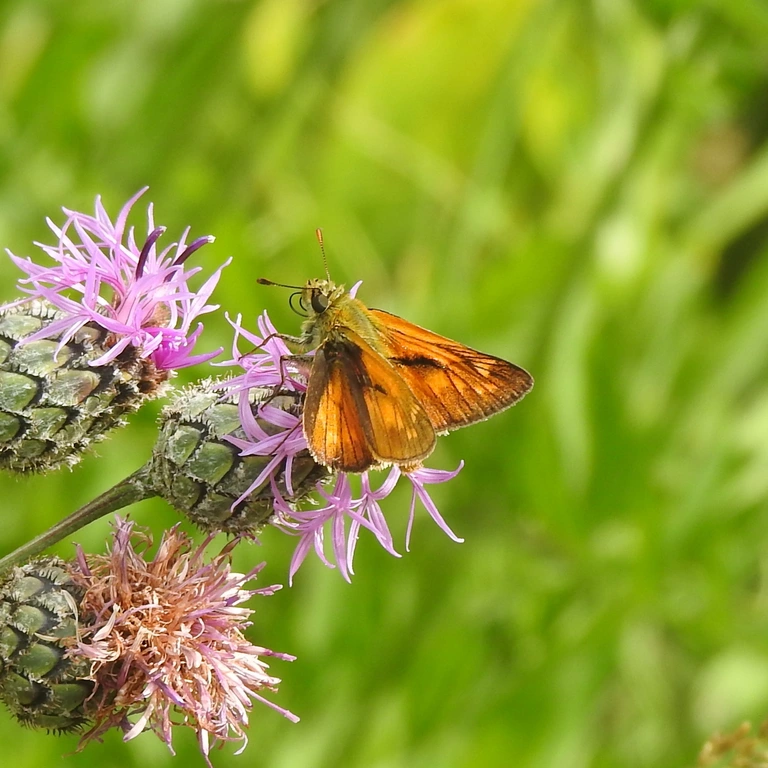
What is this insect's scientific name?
Ochlodes sylvanus (also Ochlodes venata)
